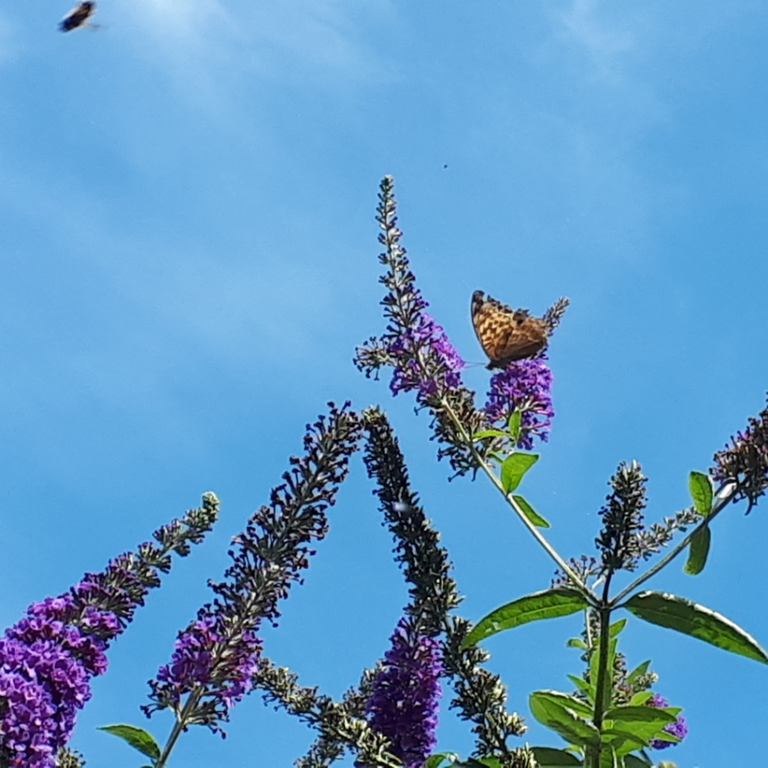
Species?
Argynnis paphia
